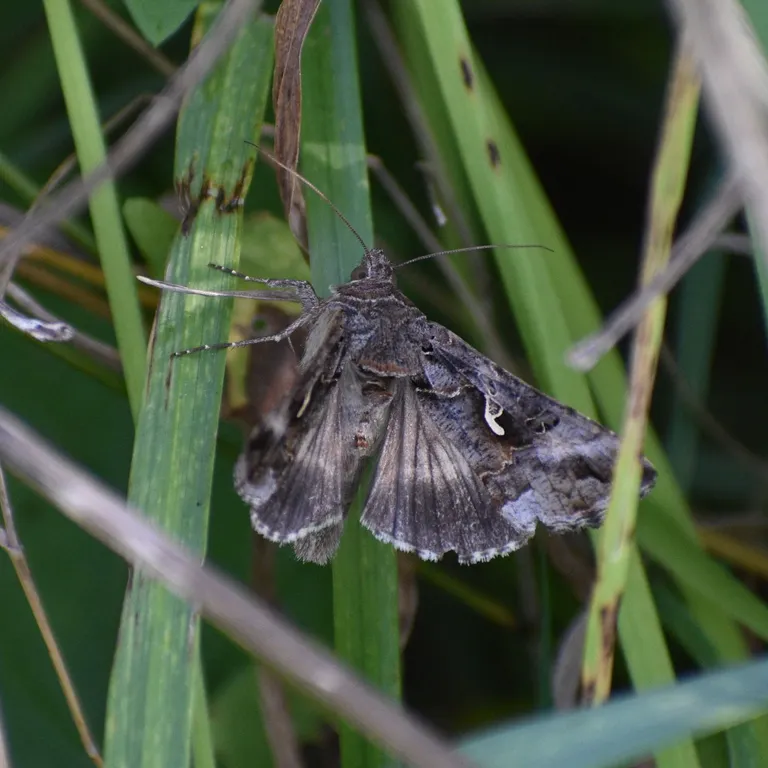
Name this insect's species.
Autographa gamma
